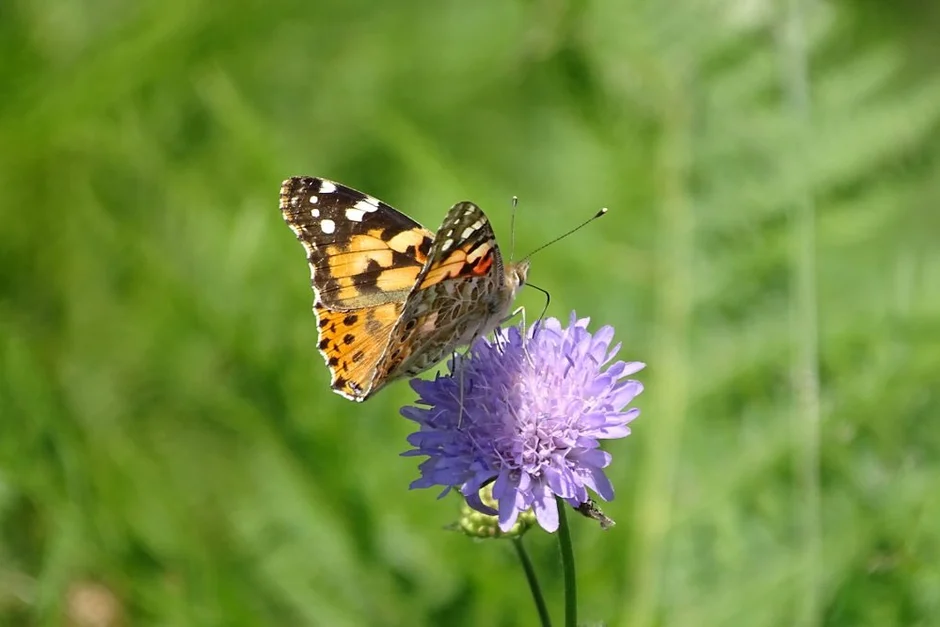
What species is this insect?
Vanessa cardui
